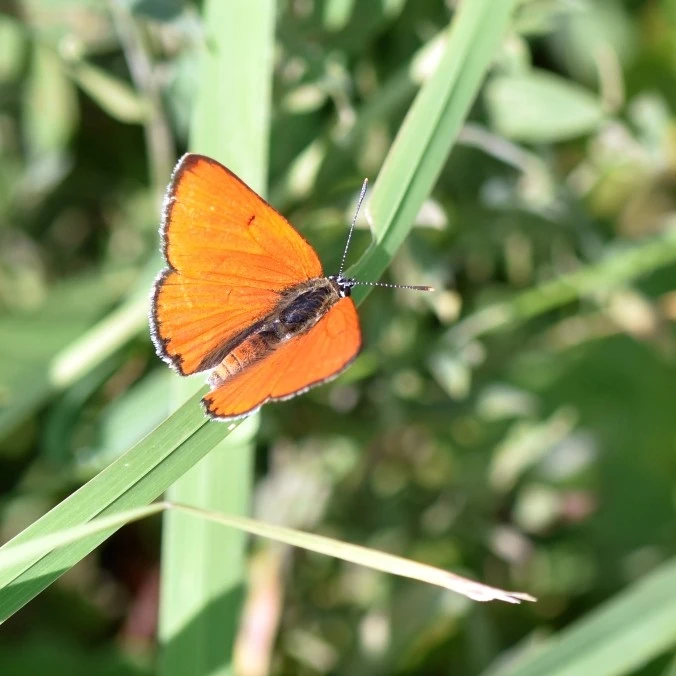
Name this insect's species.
Lycaena dispar
